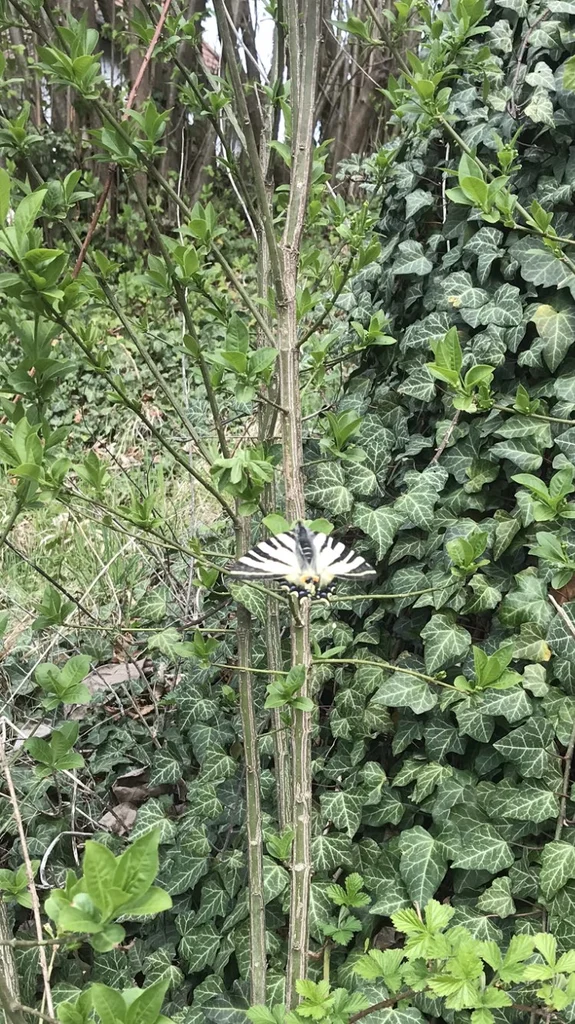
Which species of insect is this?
Iphiclides podalirius
